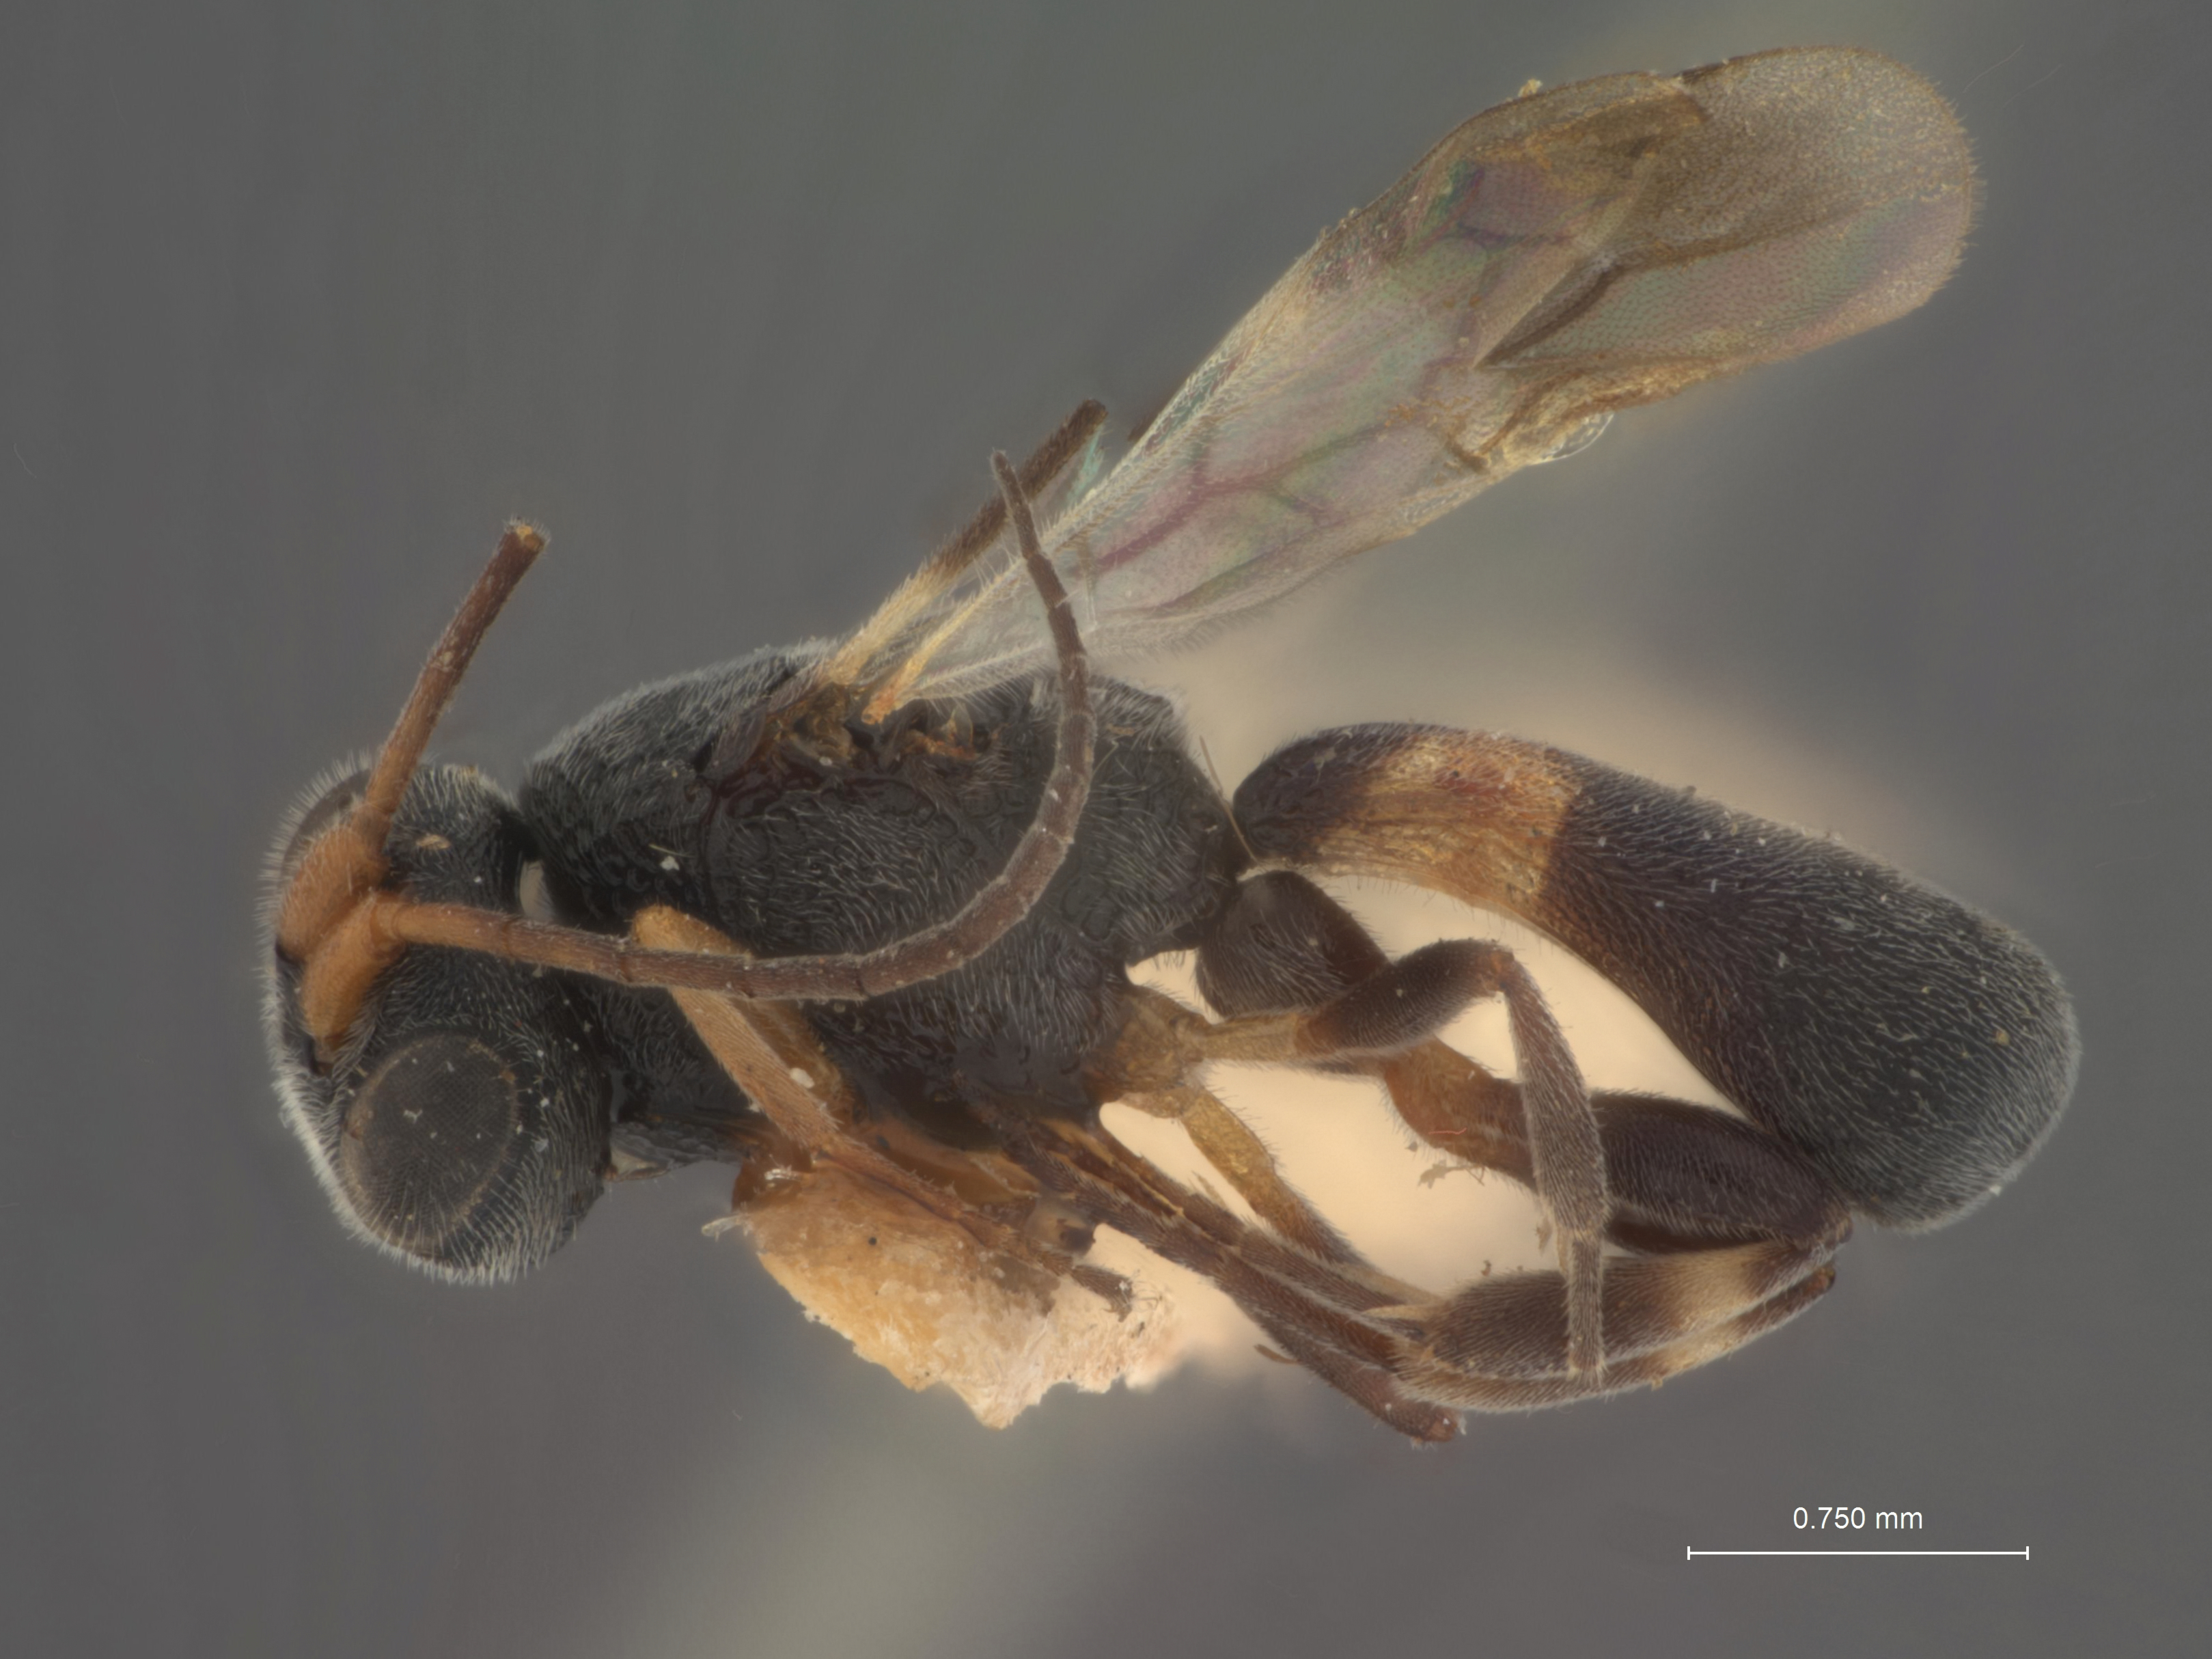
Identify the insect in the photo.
Chelonus buscki
